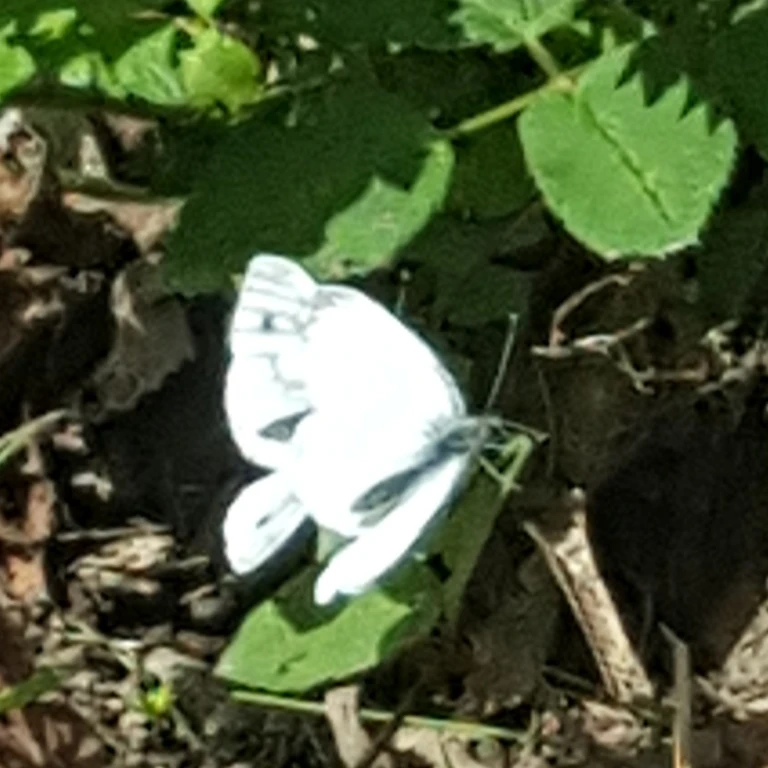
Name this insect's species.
Pieris napi
